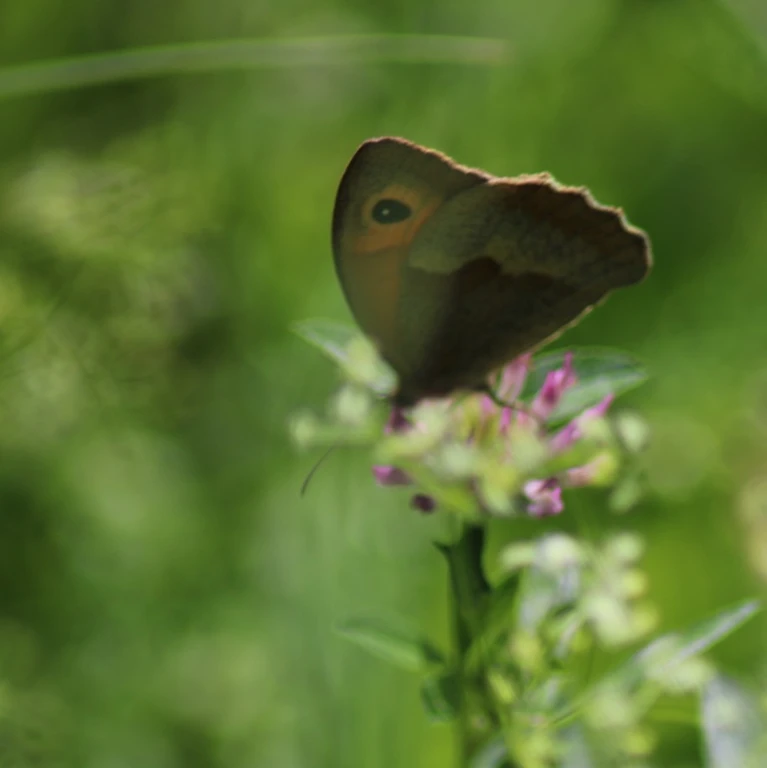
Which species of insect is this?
Maniola jurtina
